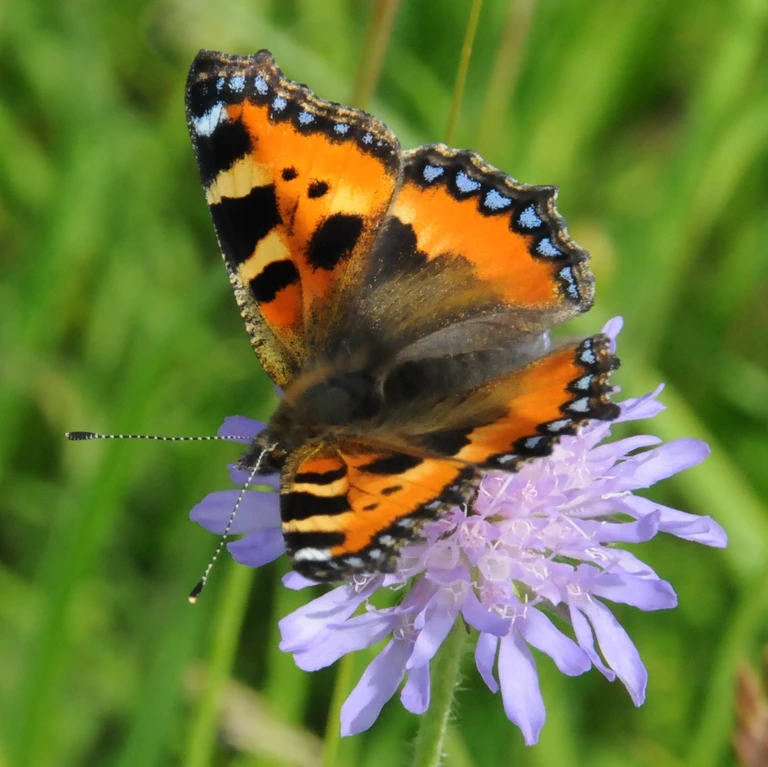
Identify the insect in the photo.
Aglais urticae
